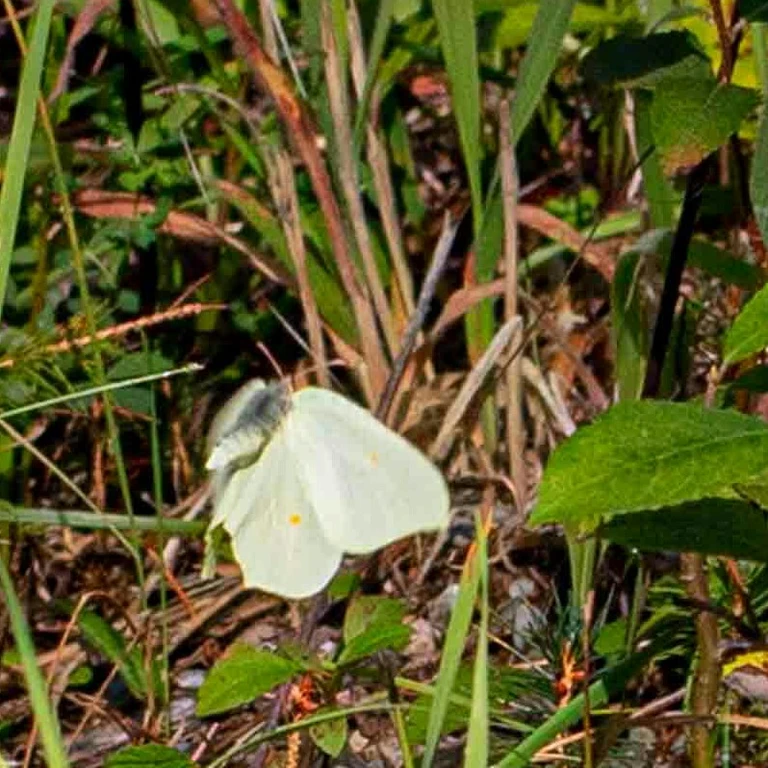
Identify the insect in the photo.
Gonepteryx rhamni
